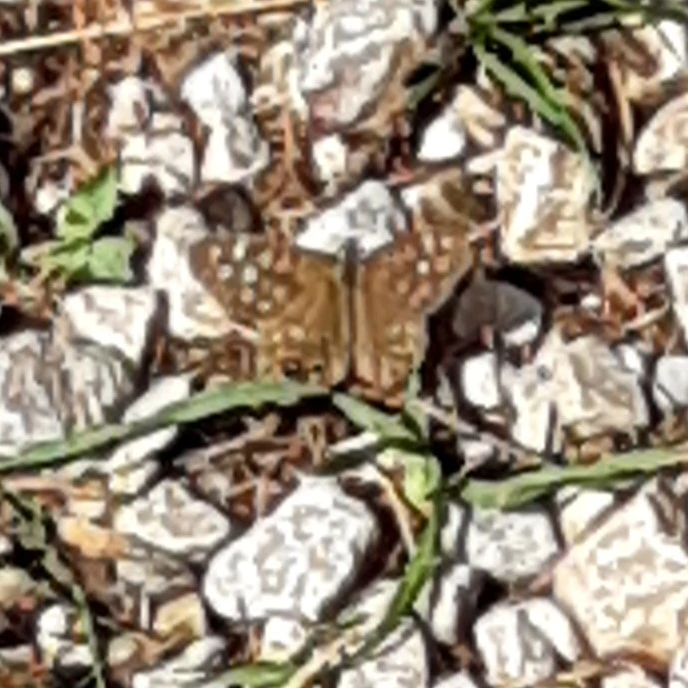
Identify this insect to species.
Pararge aegeria
